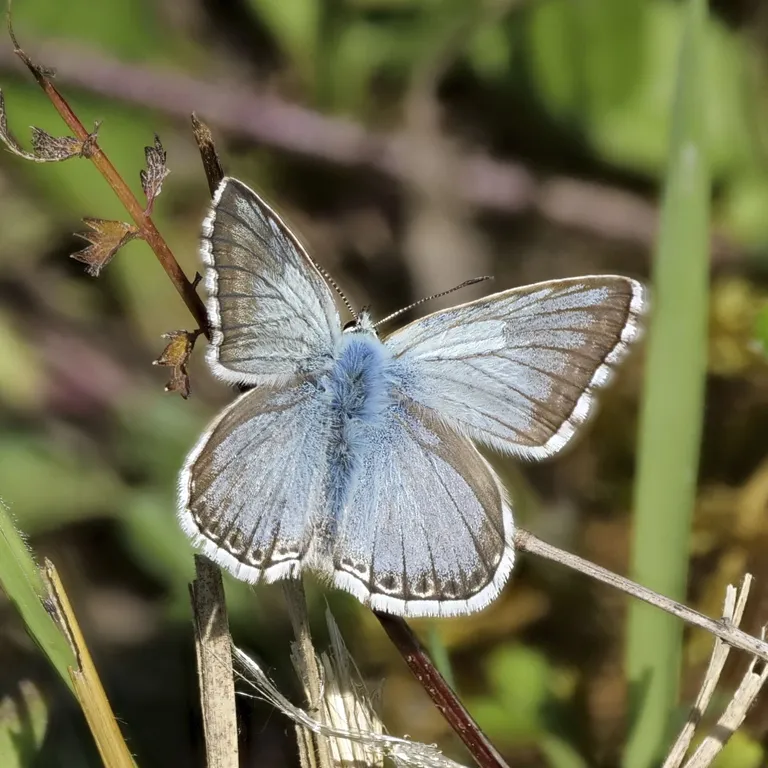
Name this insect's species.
Lysandra coridon
